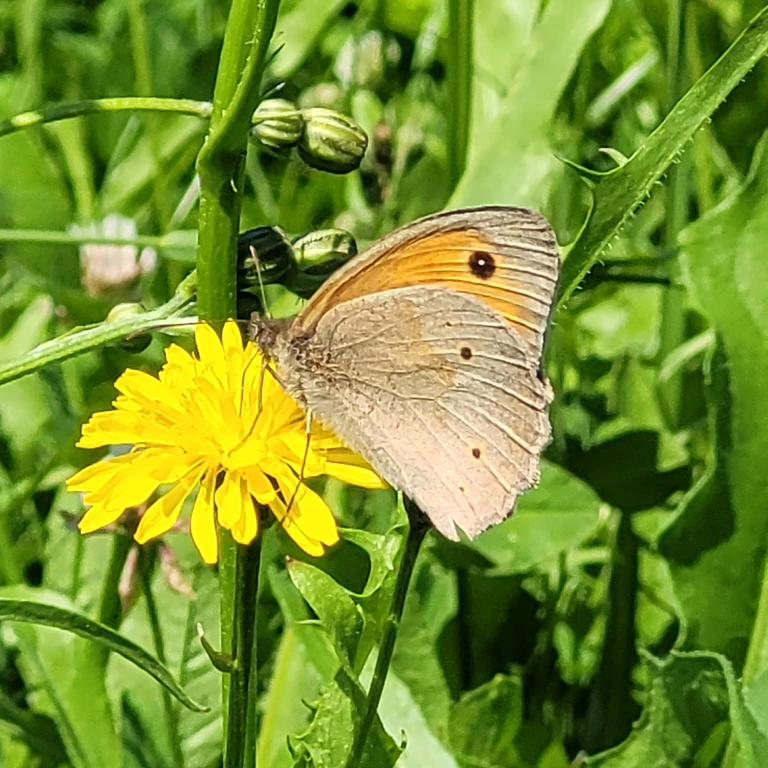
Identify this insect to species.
Maniola jurtina
